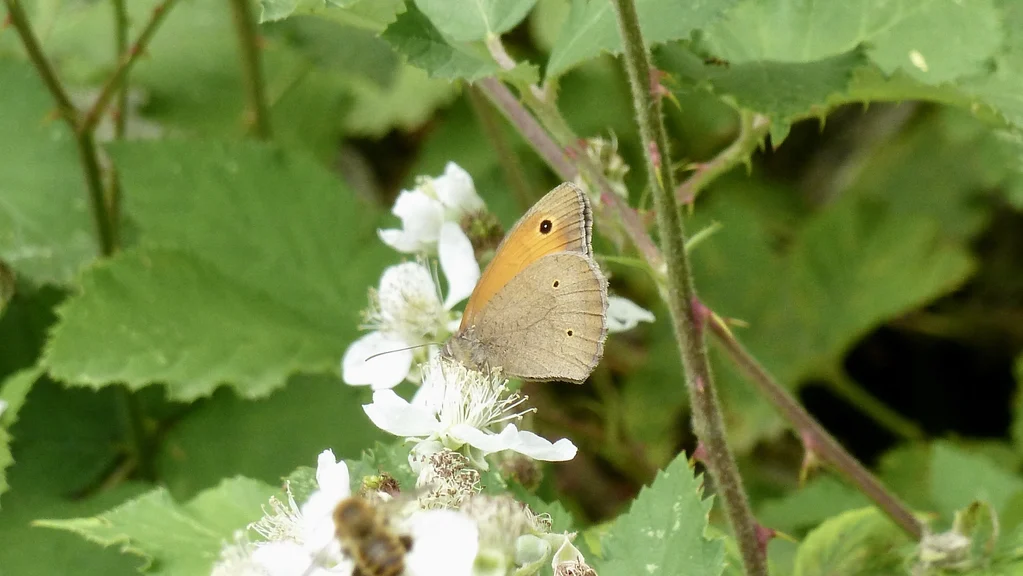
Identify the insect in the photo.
Maniola jurtina
